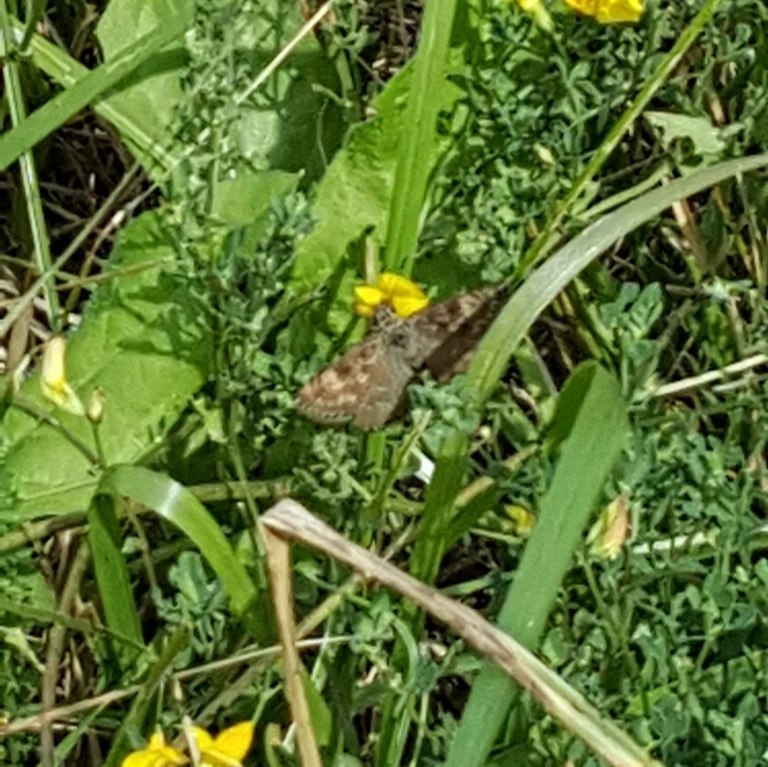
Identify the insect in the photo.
Erynnis tages
